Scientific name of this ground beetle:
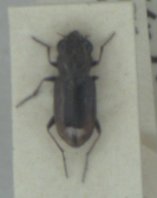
Notiophilus biguttatus
